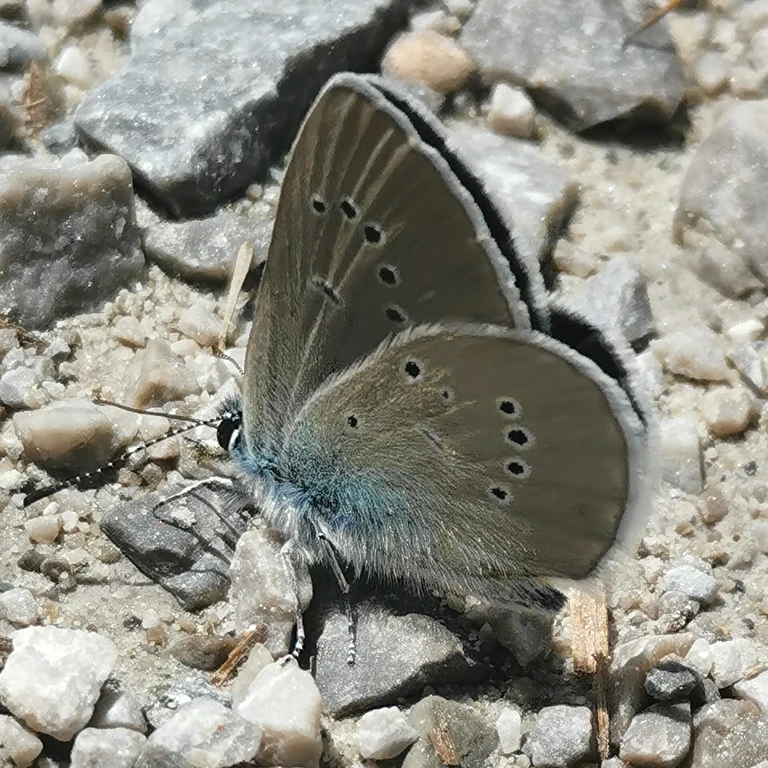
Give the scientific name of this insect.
Cyaniris semiargus
